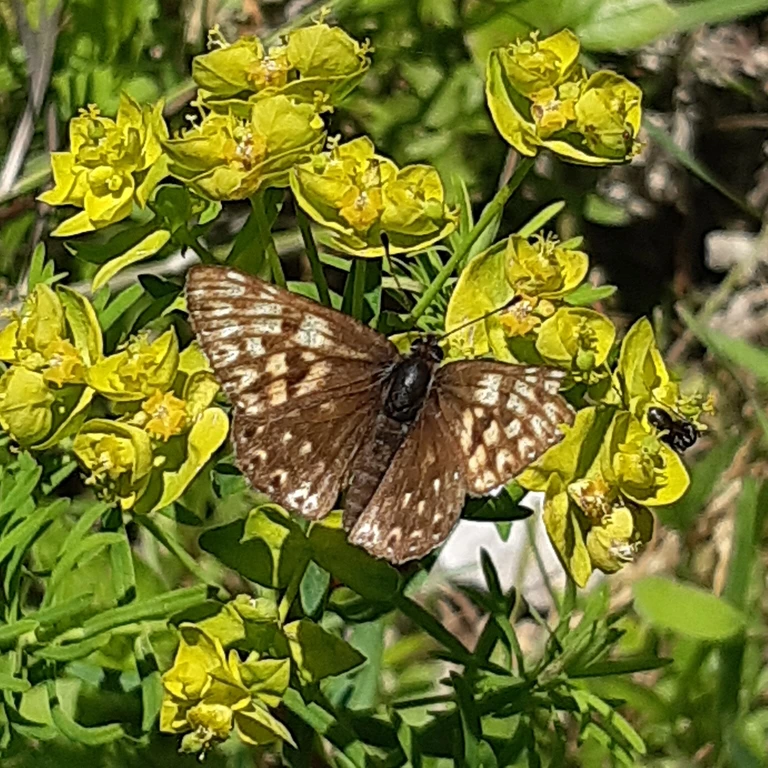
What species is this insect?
Hamearis lucina
